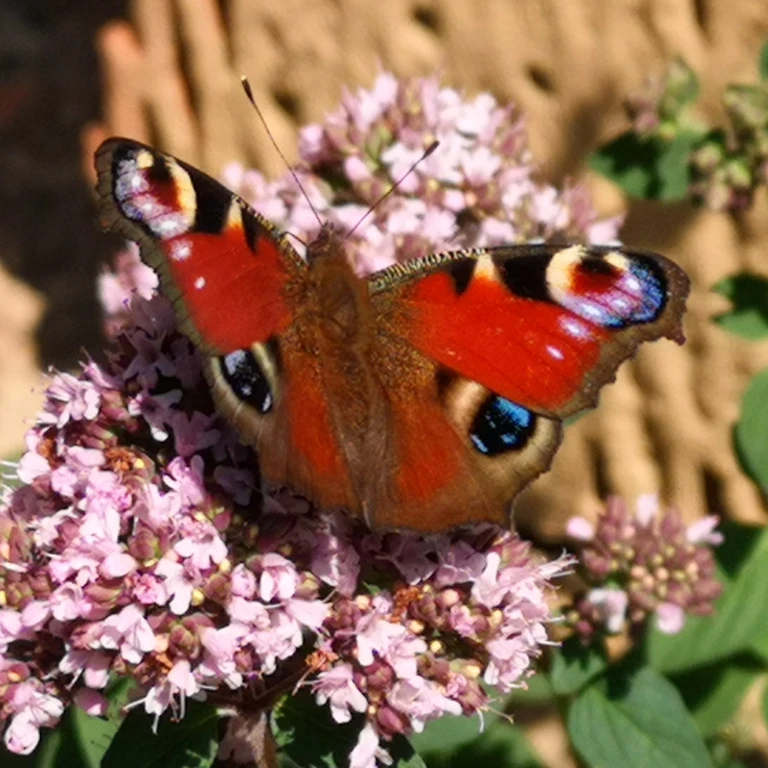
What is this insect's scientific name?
Aglais io
